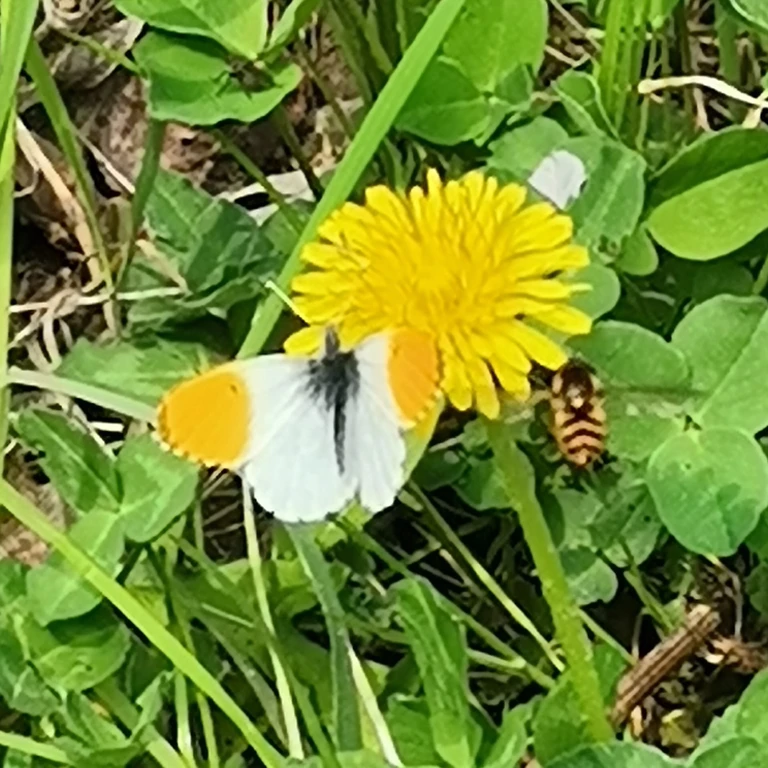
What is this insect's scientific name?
Anthocharis cardamines
